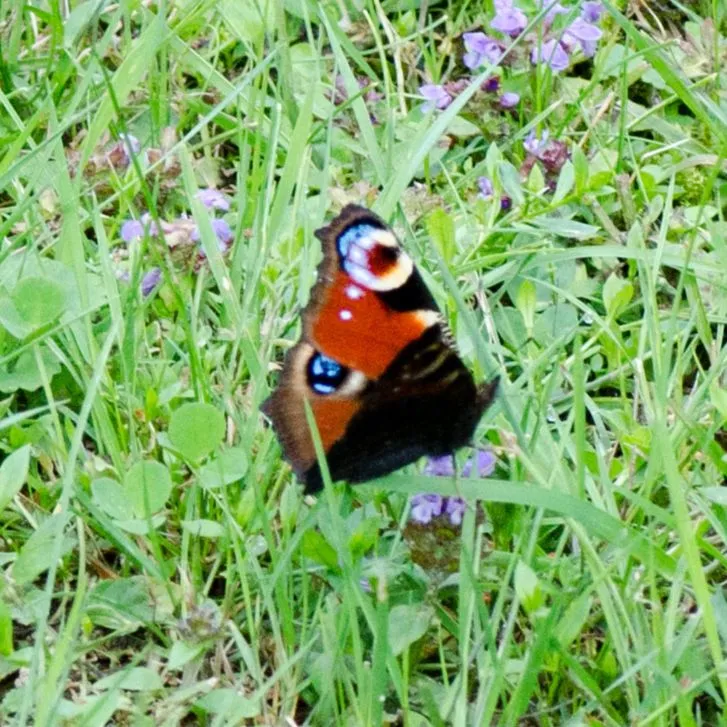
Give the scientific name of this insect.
Aglais io
